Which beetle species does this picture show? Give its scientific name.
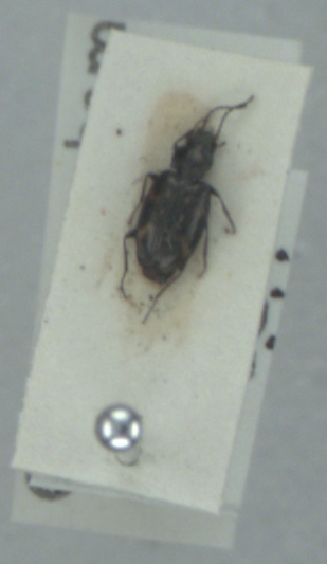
Bembidion obliquum
